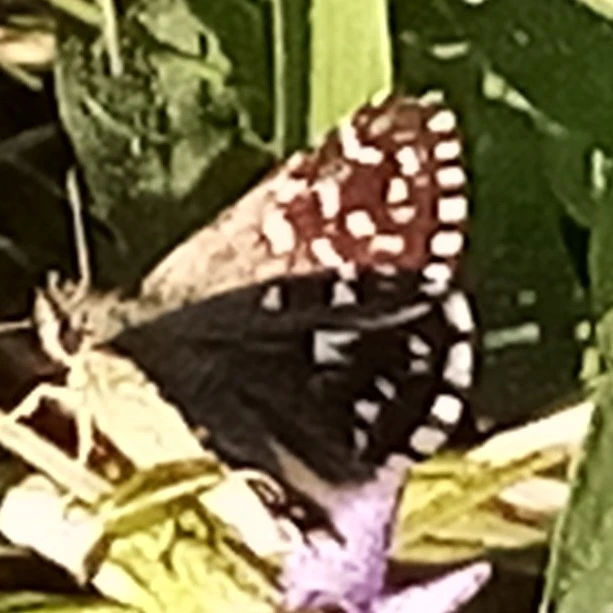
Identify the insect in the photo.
Pyrgus malvae
